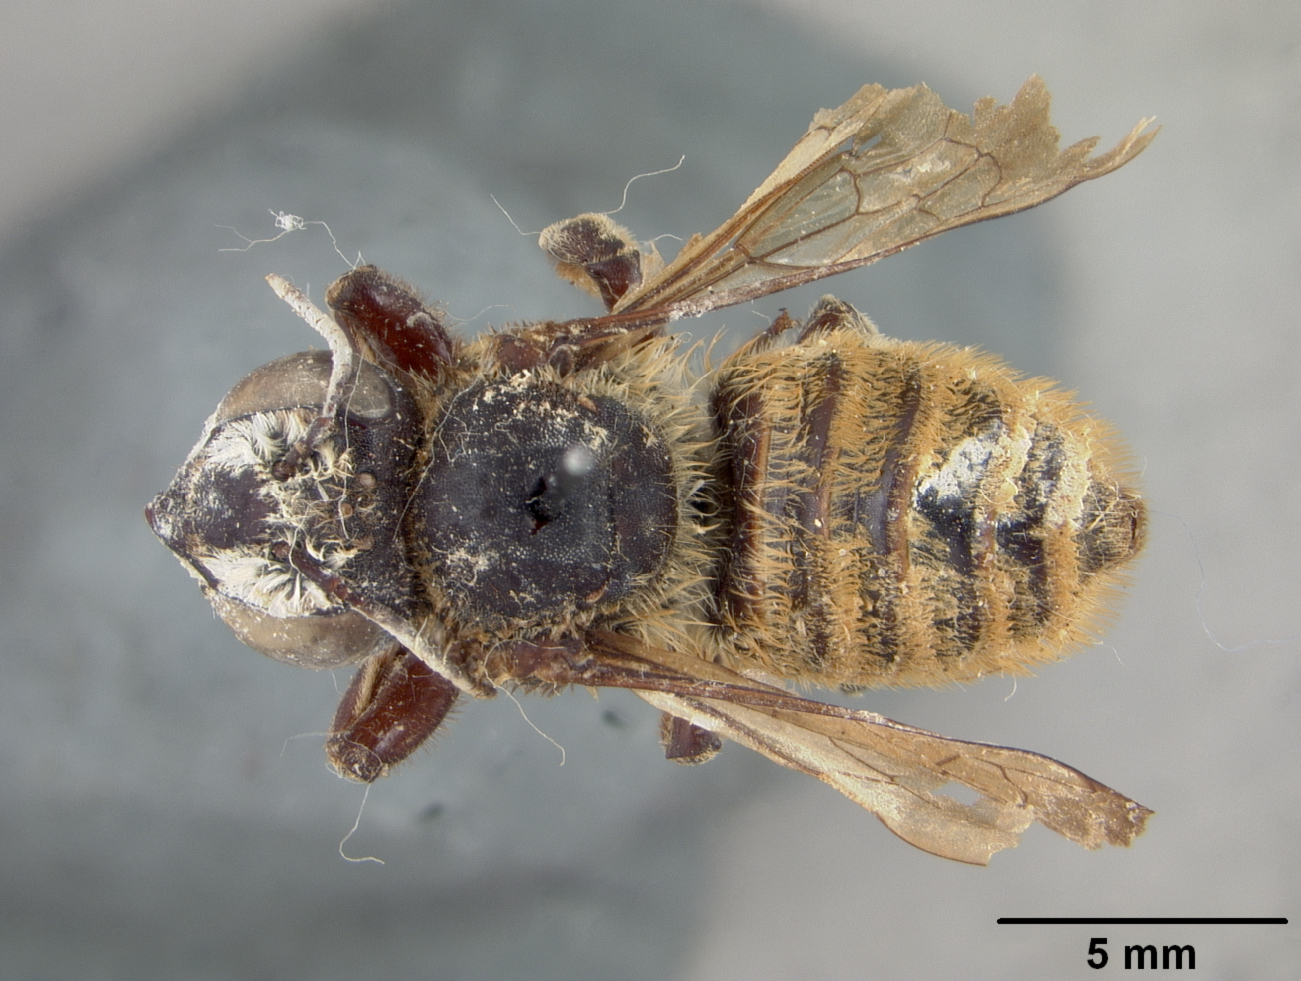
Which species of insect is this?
Megachile caldwelli
